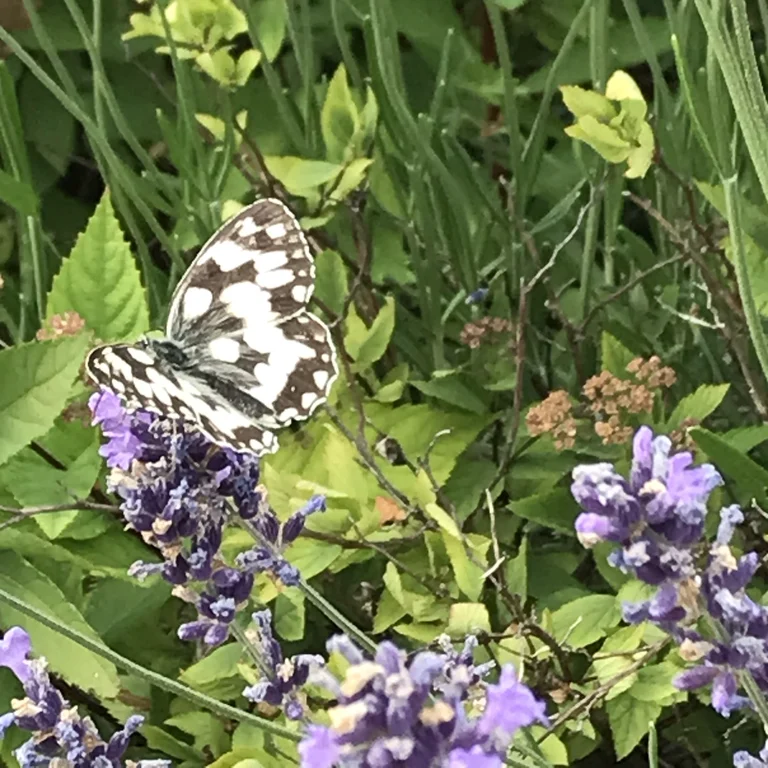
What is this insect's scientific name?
Melanargia galathea
